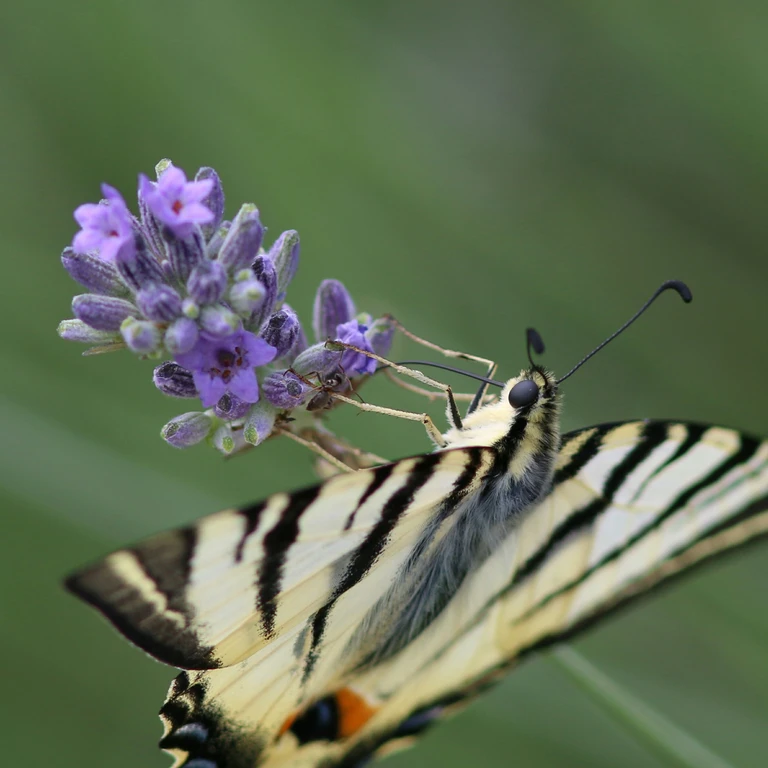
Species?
Iphiclides podalirius
